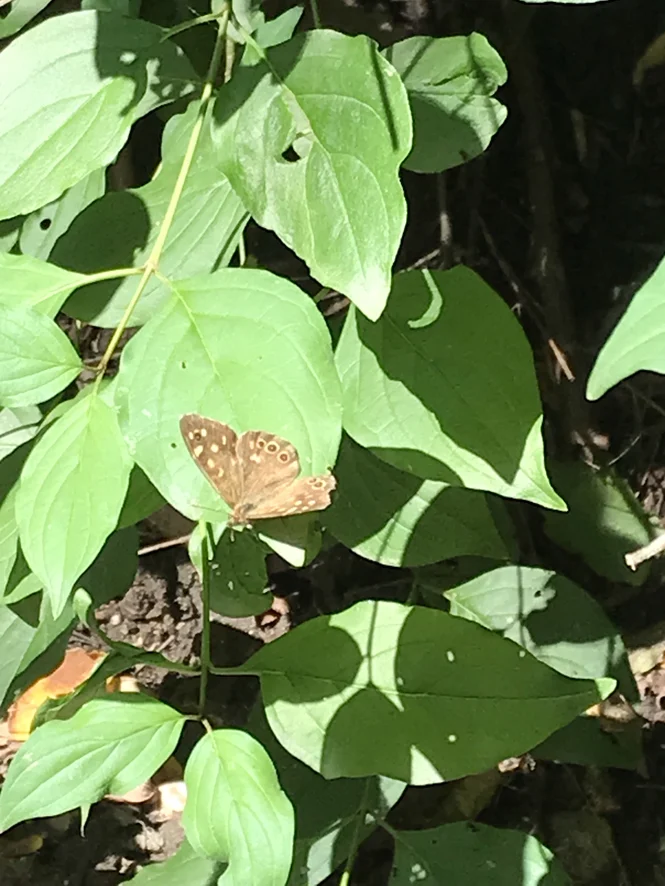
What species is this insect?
Pararge aegeria
